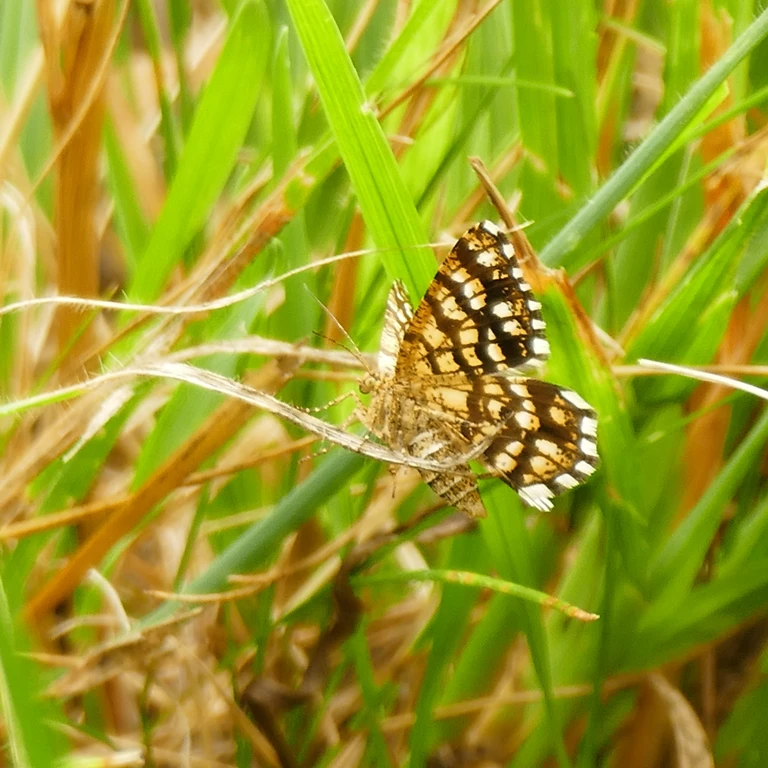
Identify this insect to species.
Chiasmia clathrata
